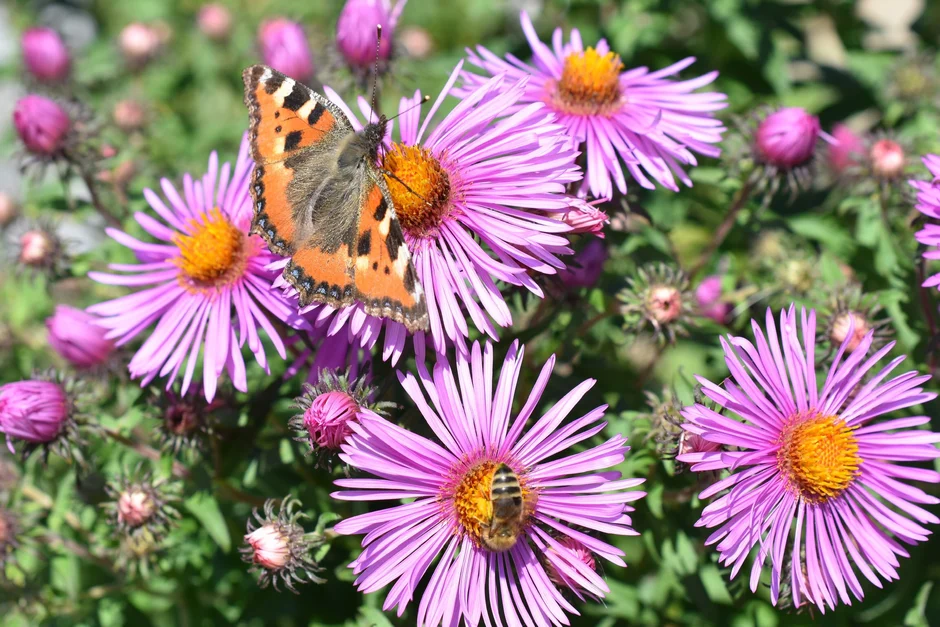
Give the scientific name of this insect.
Aglais urticae
